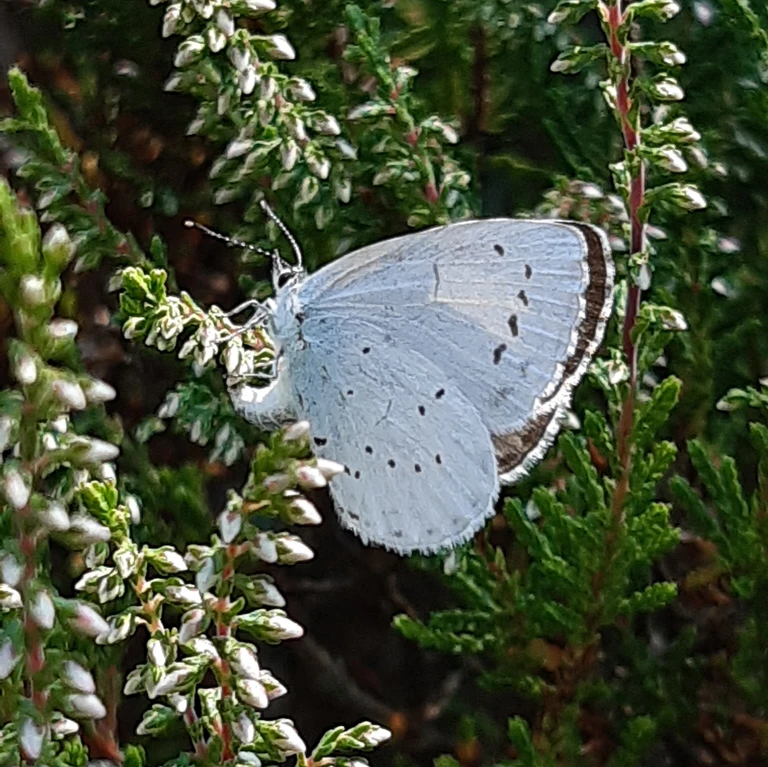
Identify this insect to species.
Celastrina argiolus
